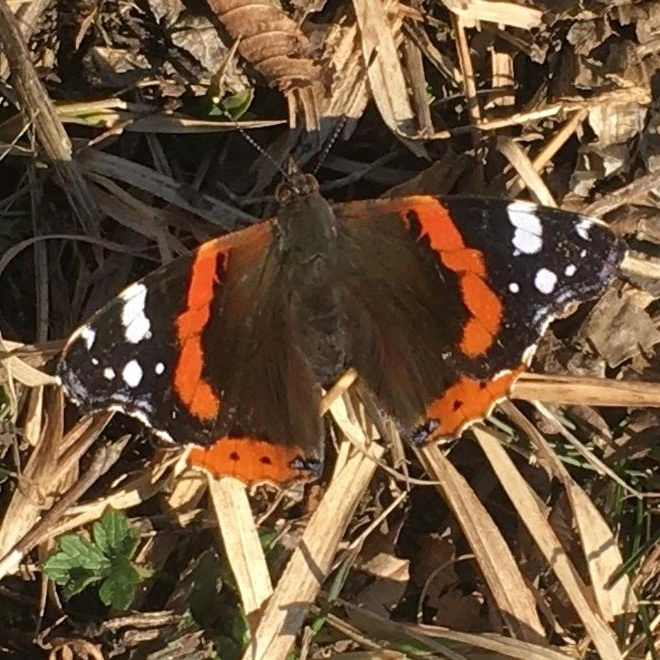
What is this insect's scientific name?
Vanessa atalanta
